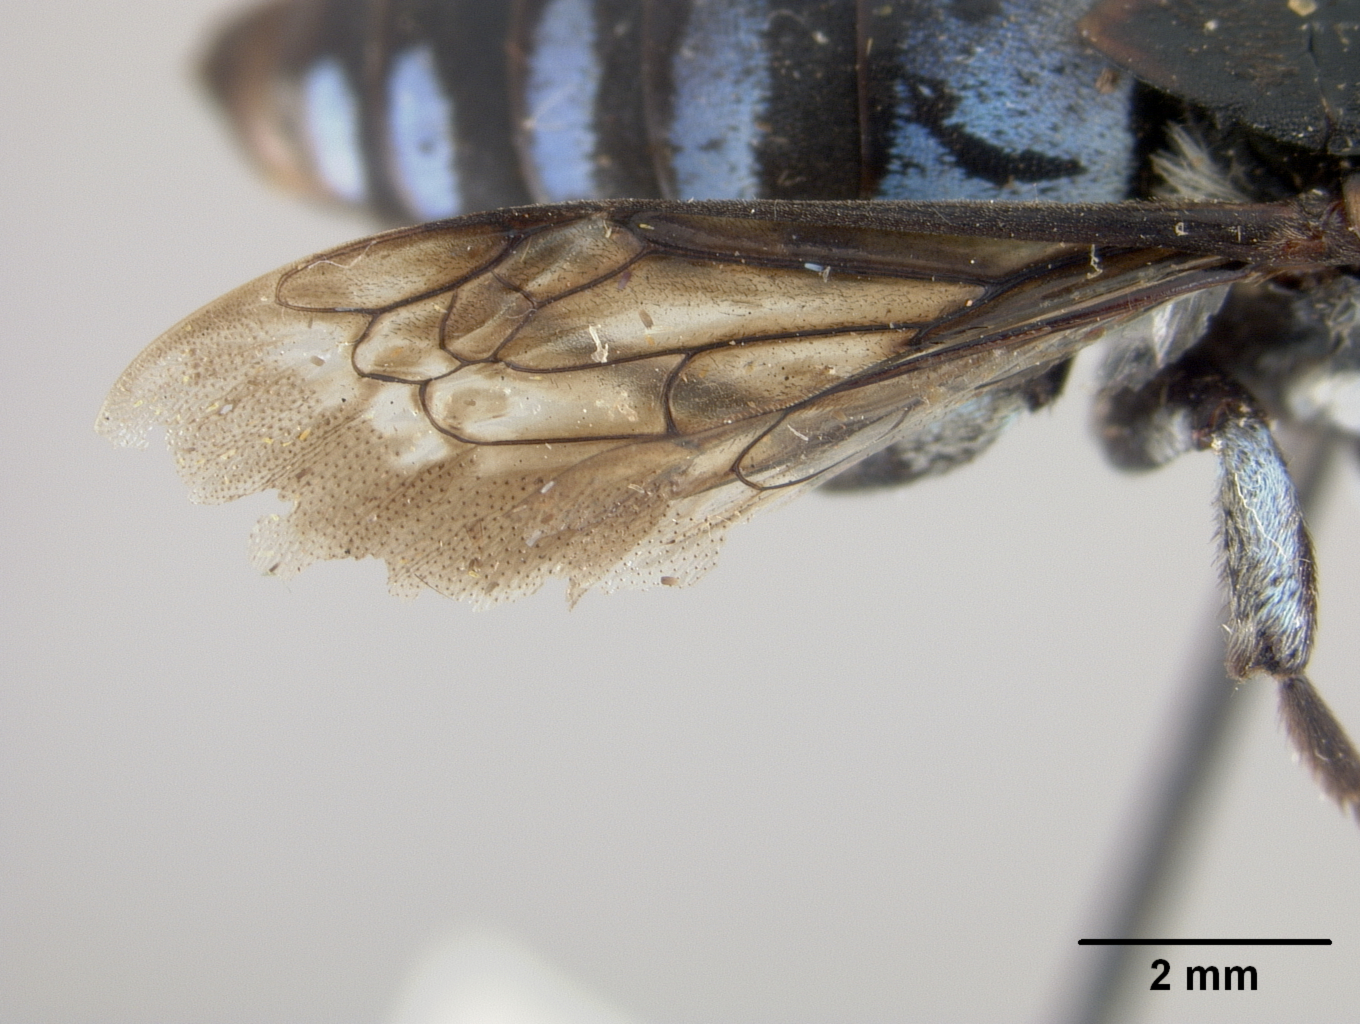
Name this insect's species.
Crocisa lilacina
